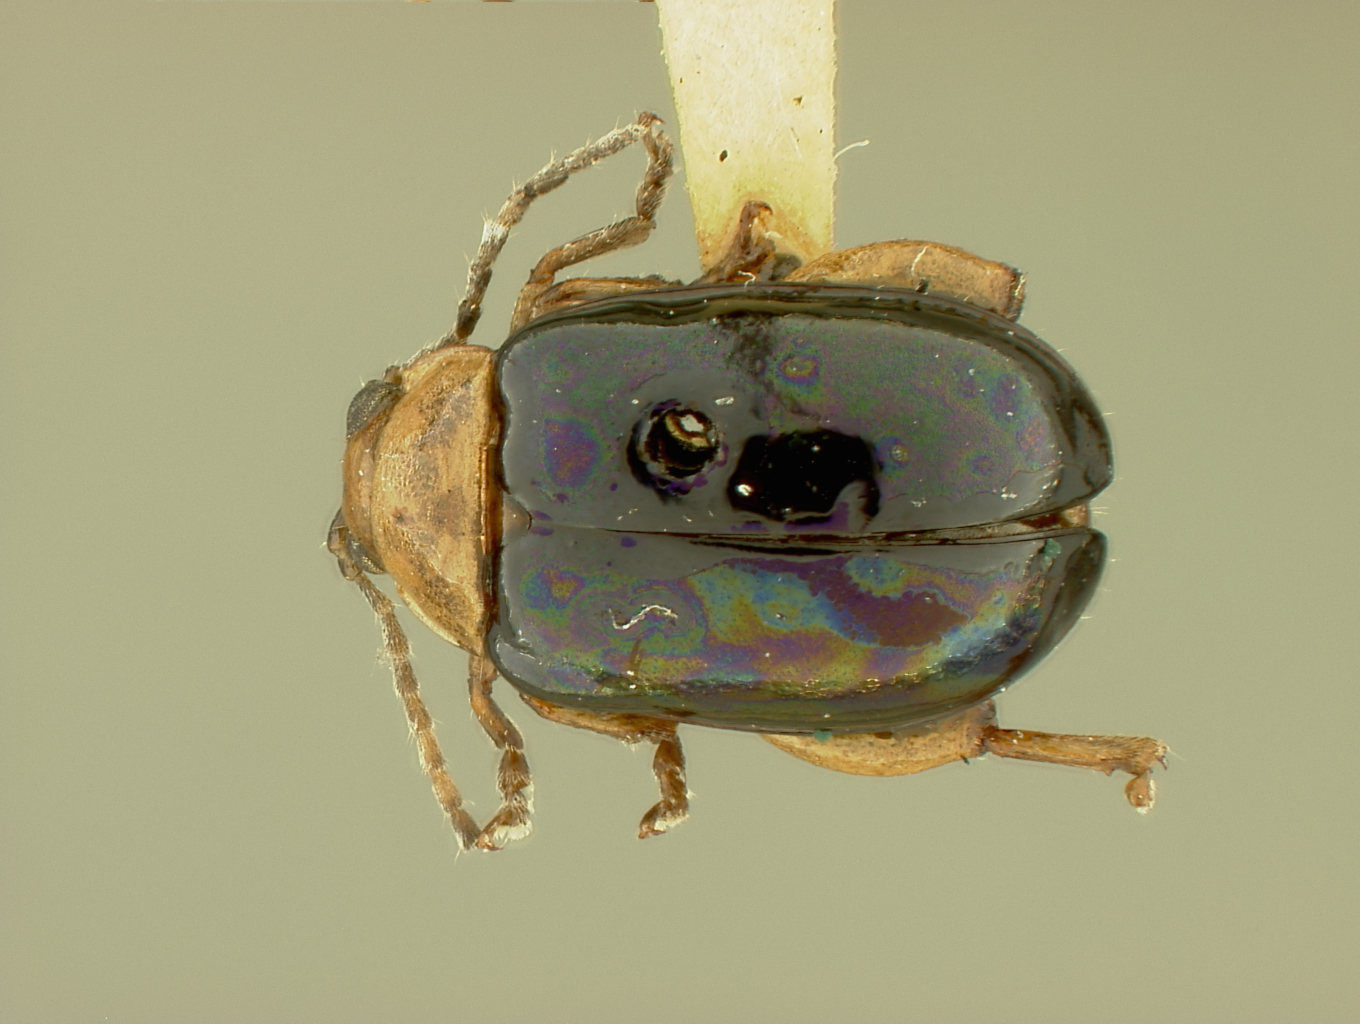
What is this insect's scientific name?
Oedionychus purpurella (also Oedionychis purpurella)
